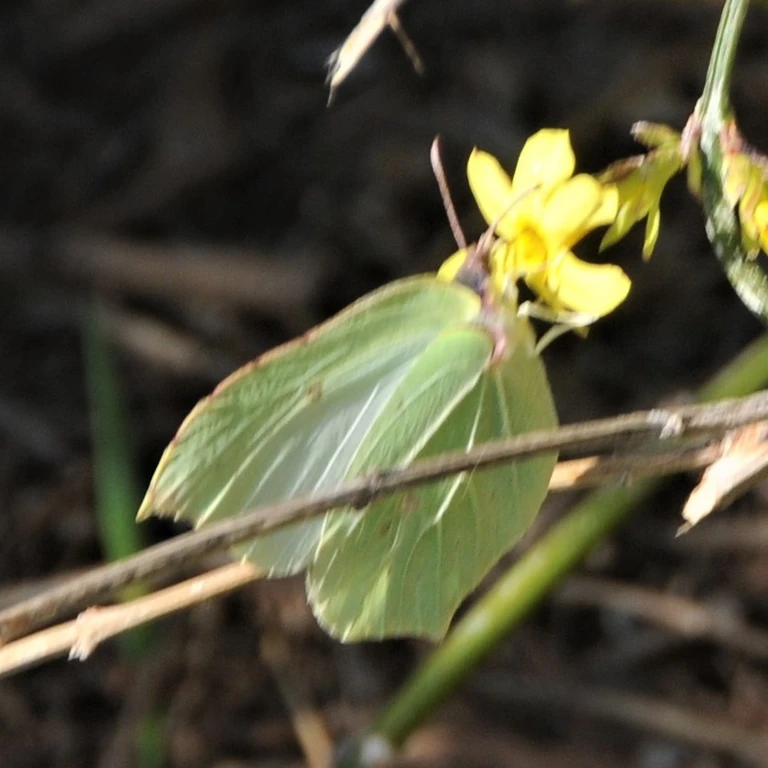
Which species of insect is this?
Gonepteryx rhamni
